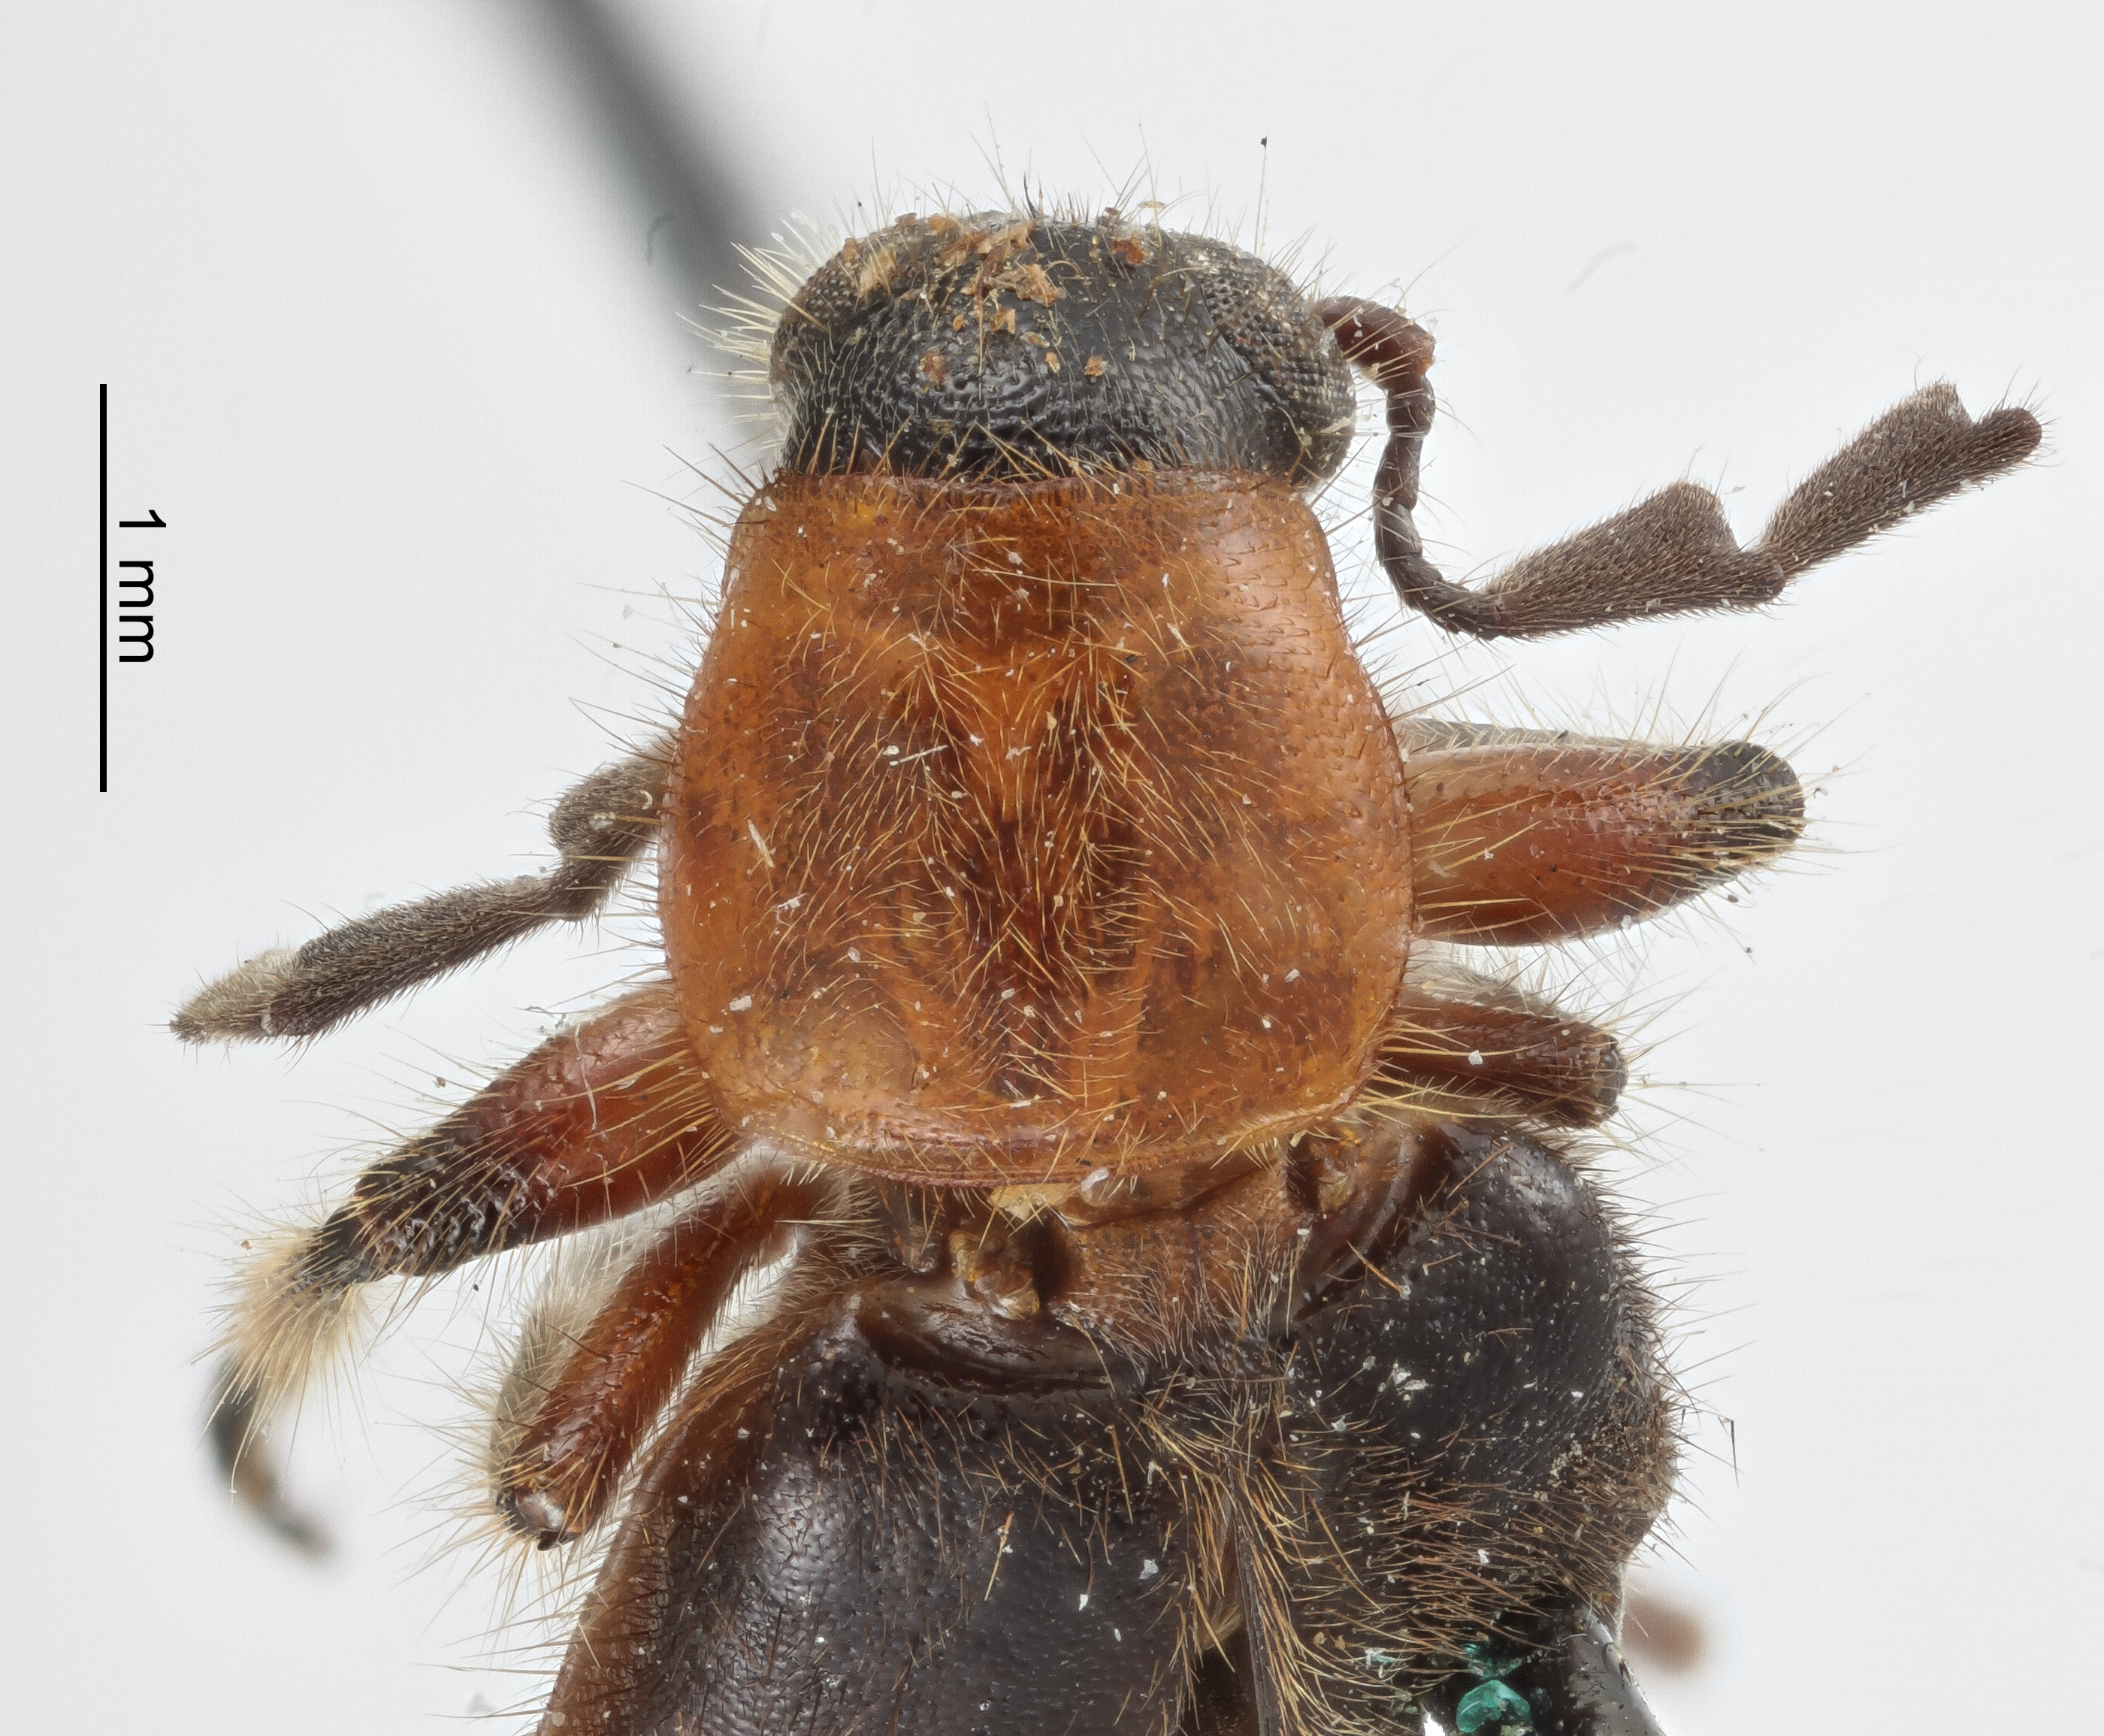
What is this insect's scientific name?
Teneropsis sibuyanus
